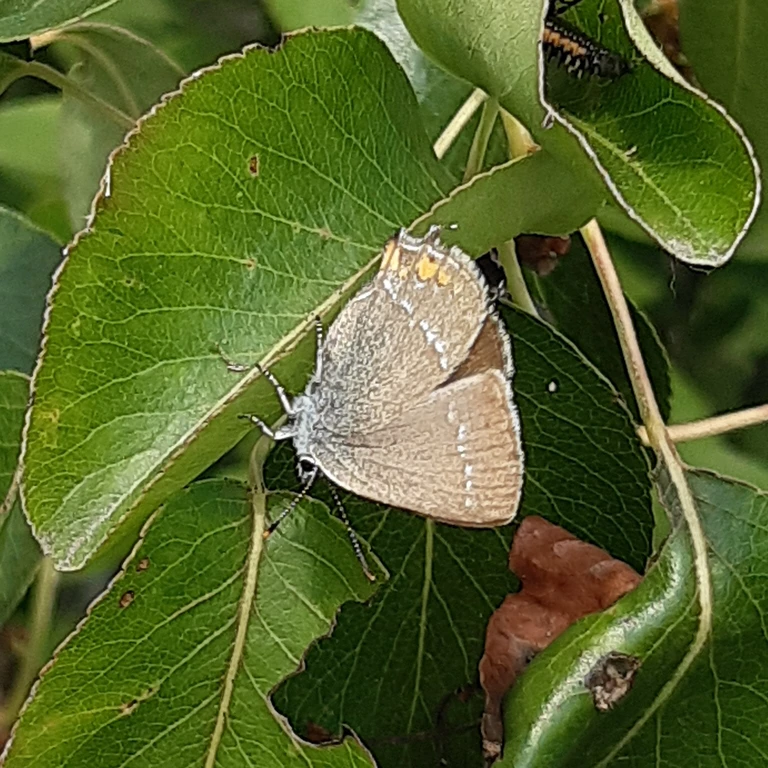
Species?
Satyrium acaciae (also Strymon acaciae)
